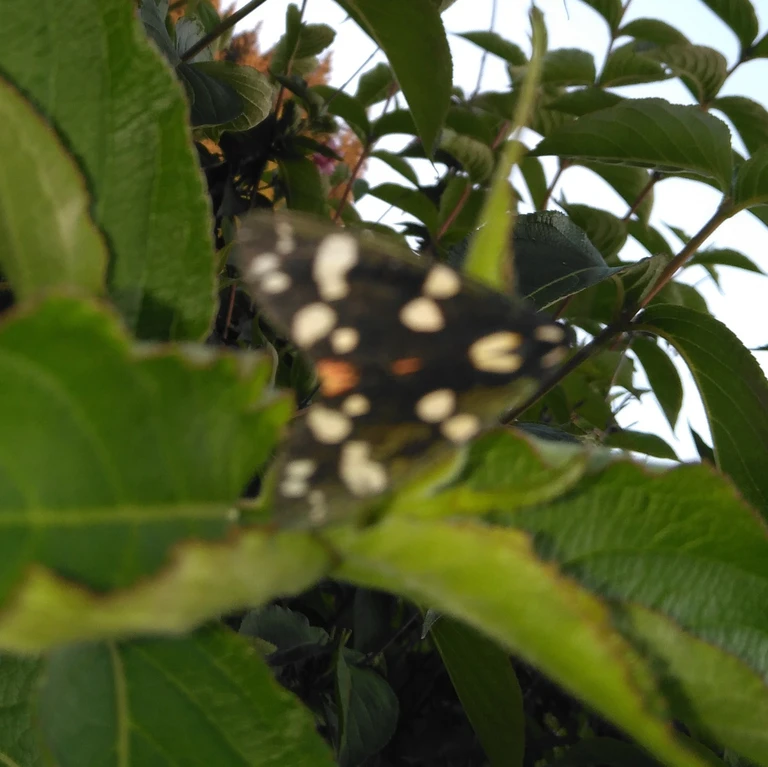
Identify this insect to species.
Callimorpha dominula
